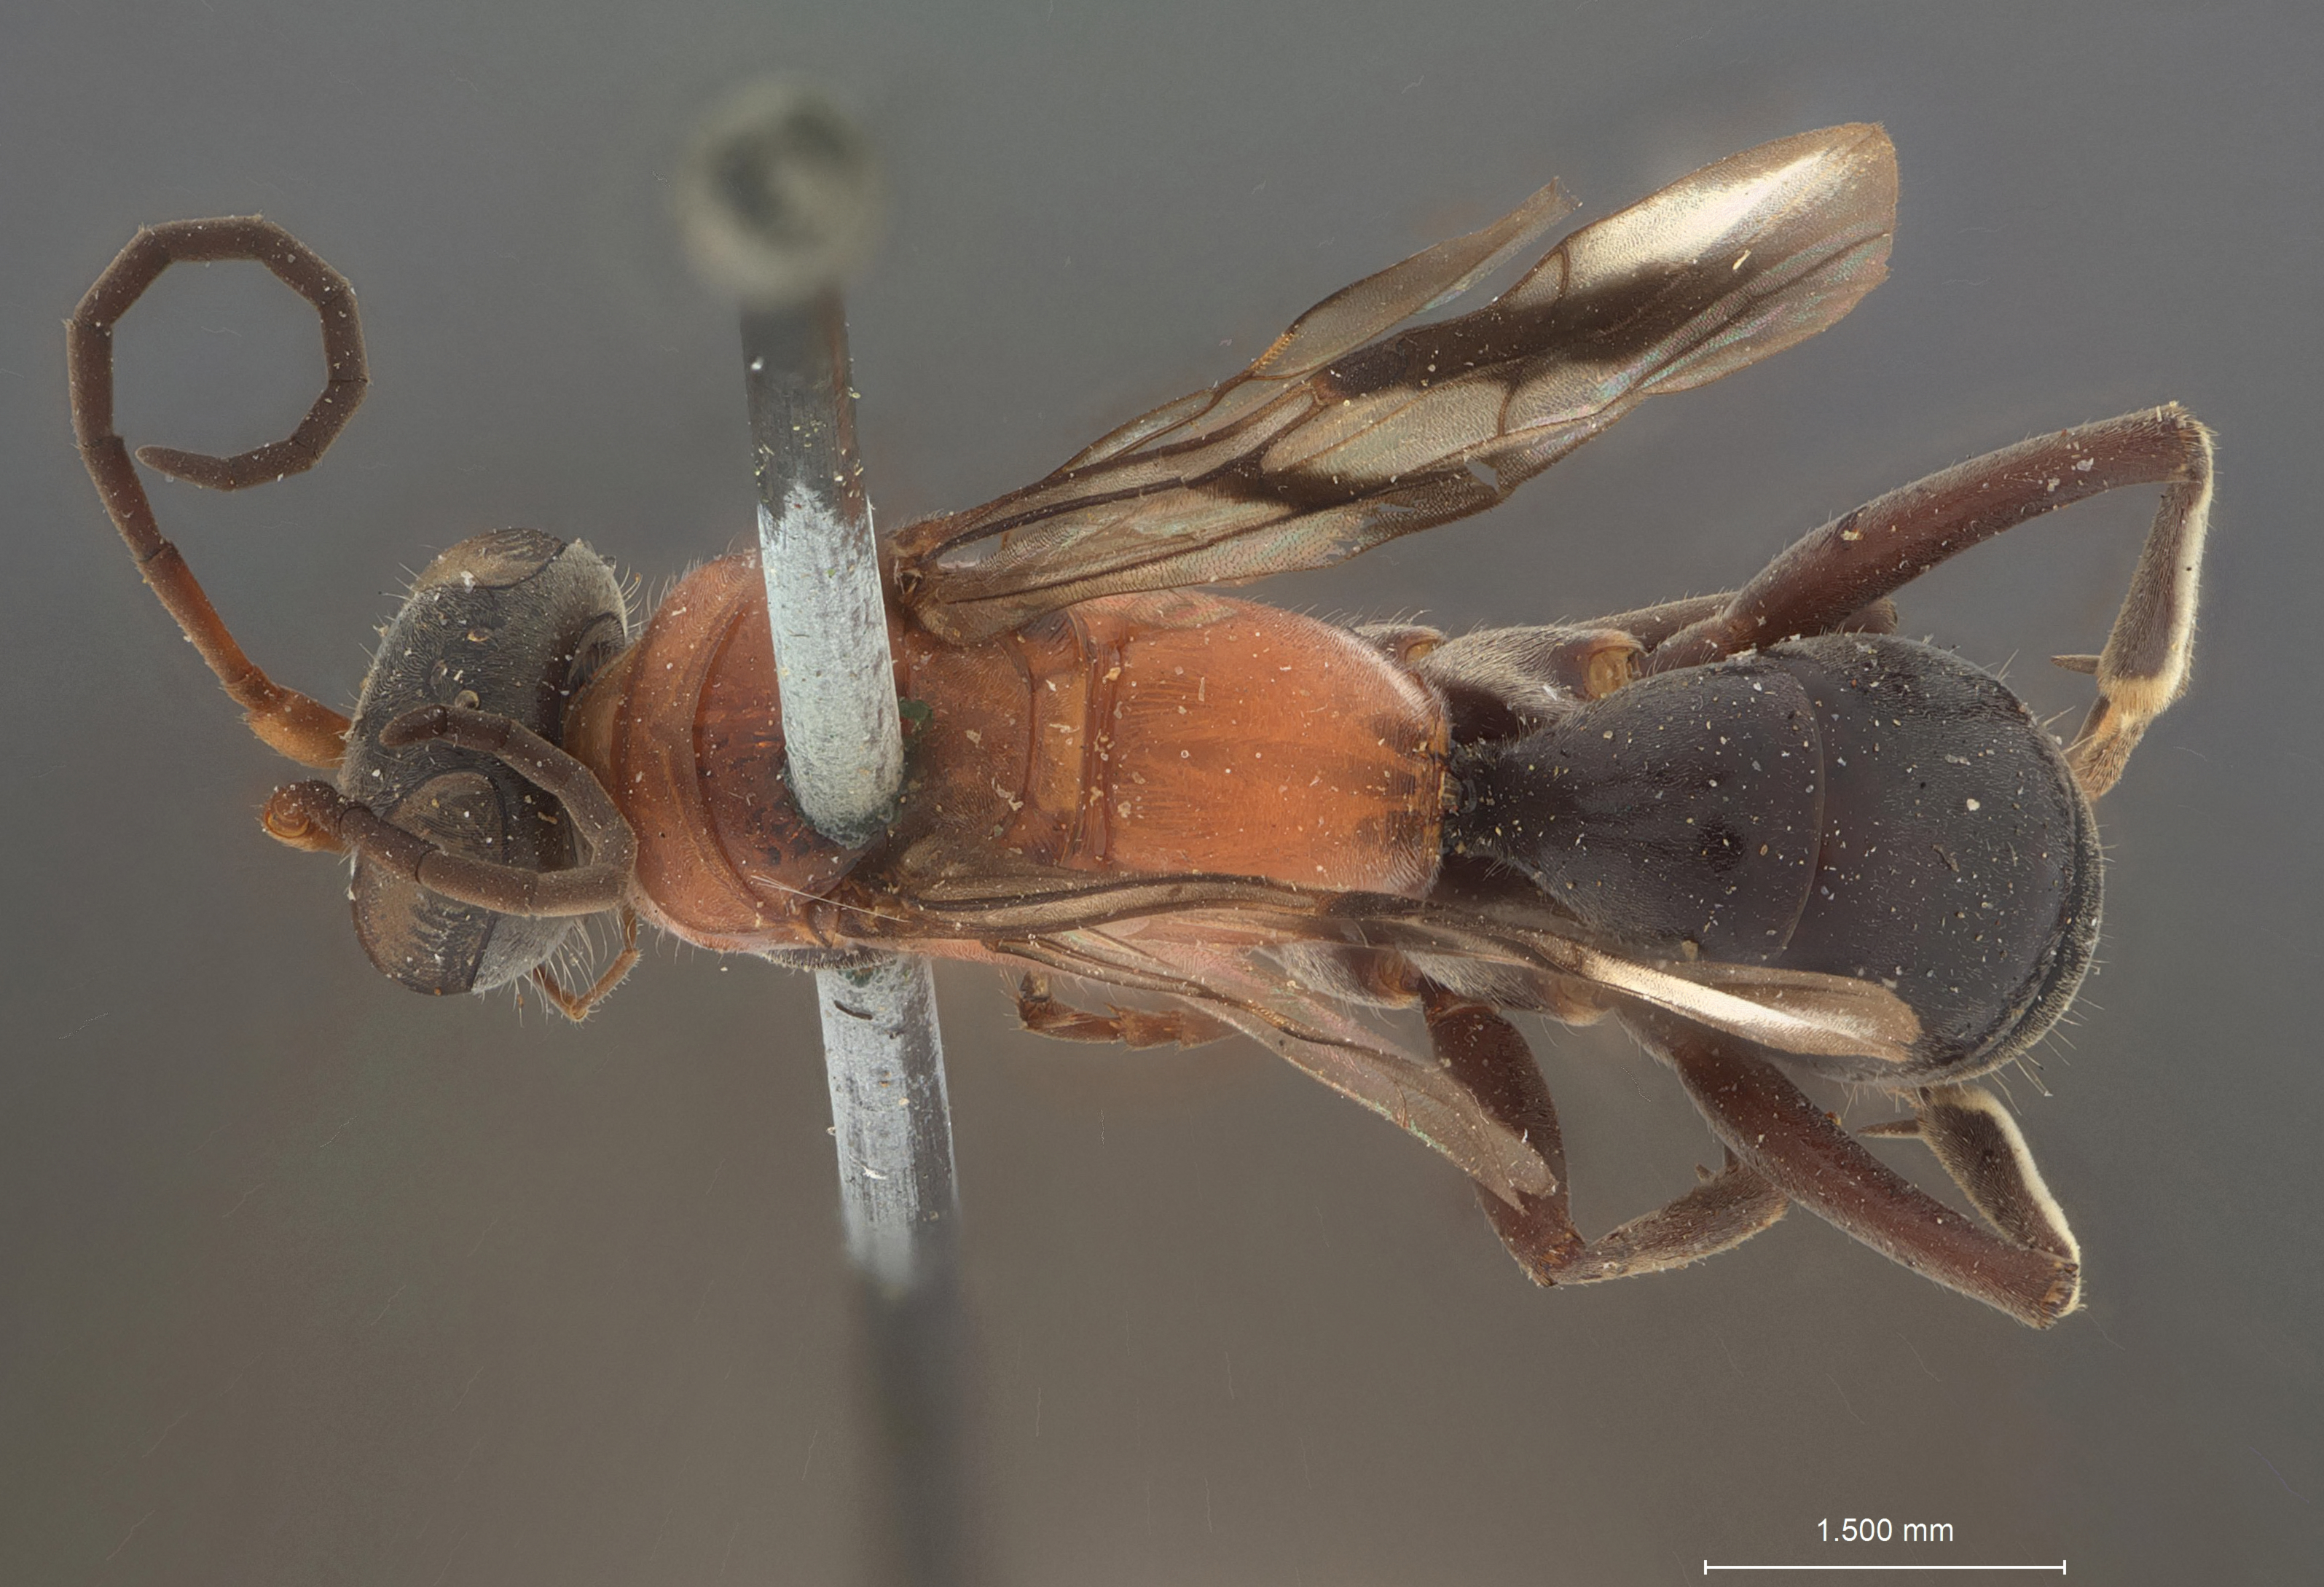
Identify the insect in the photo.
Dipogon thoracicus
